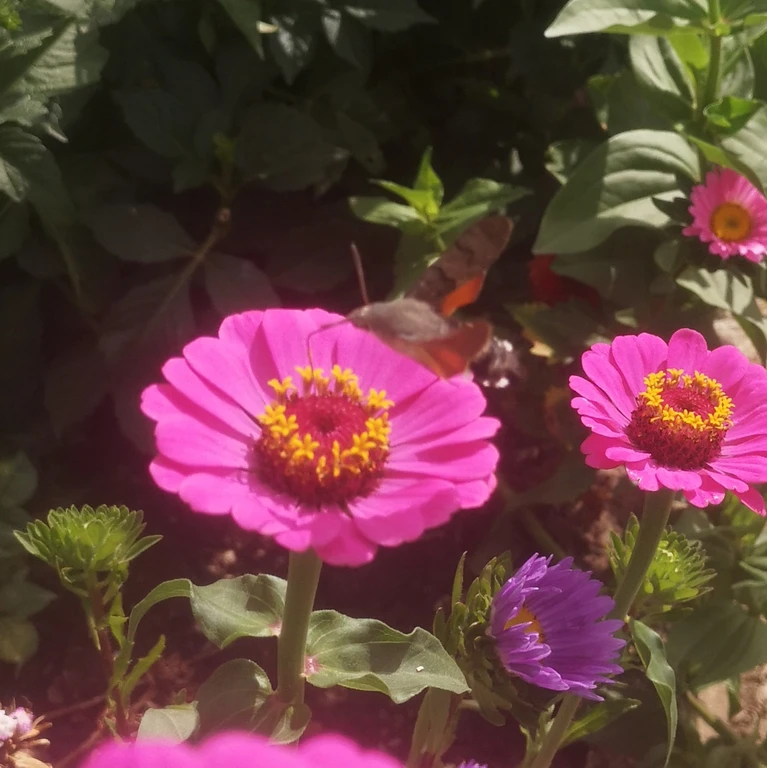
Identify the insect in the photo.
Macroglossum stellatarum
